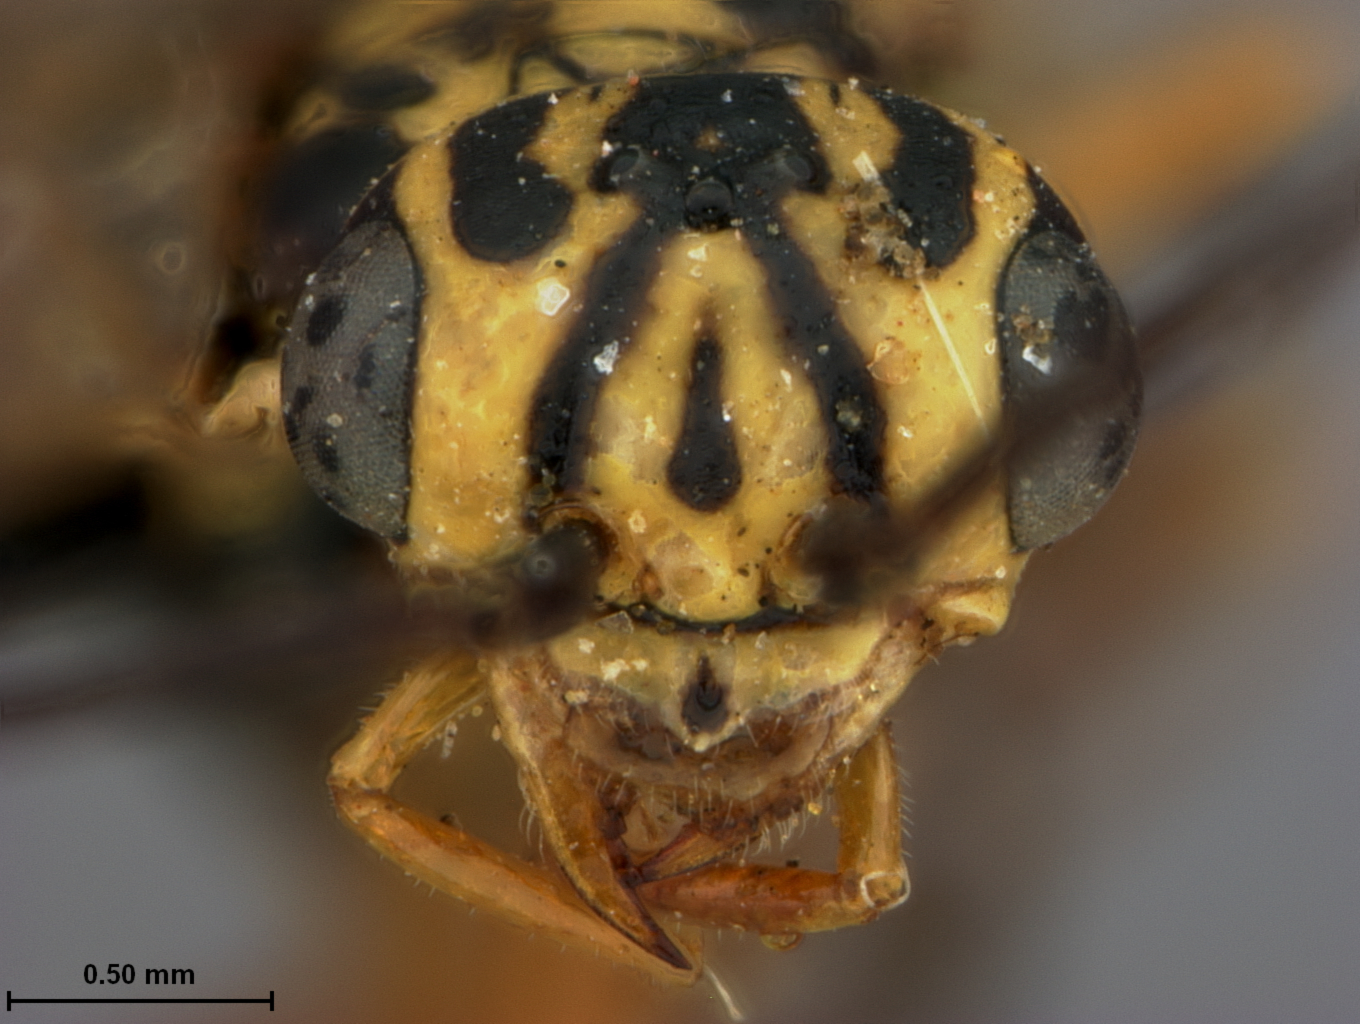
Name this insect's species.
Xyela lunata
